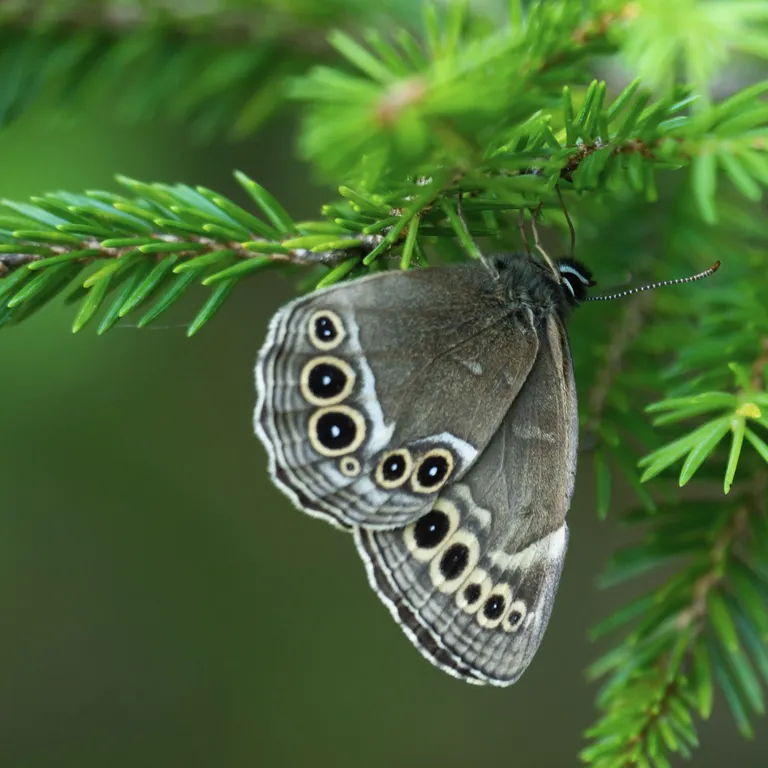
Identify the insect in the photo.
Lopinga achine (also Pararge achine)
